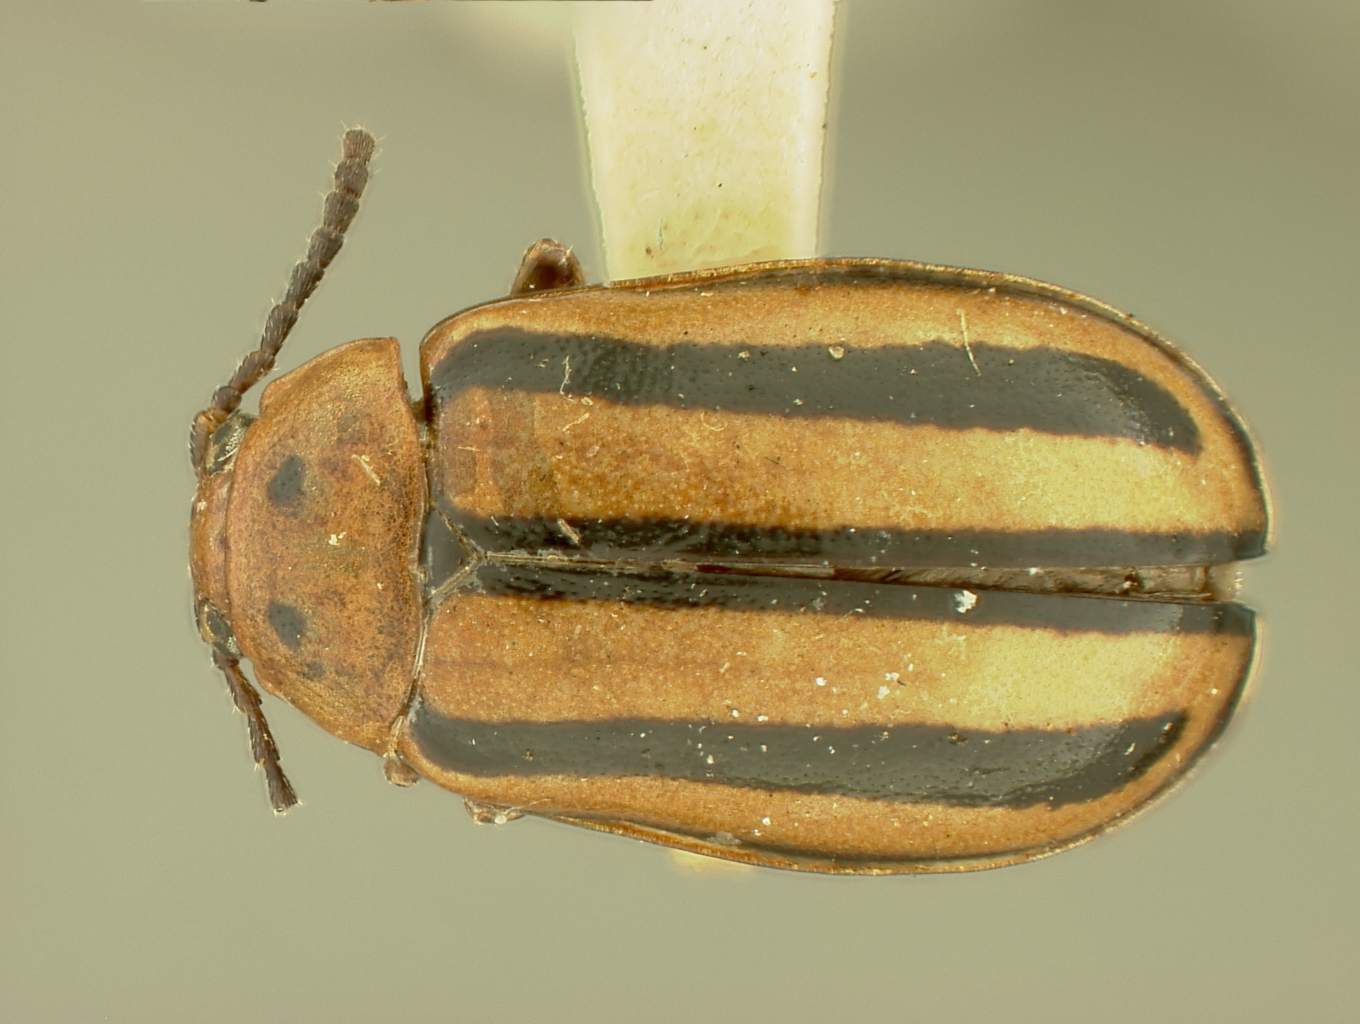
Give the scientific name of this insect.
Disonycha arizonae
